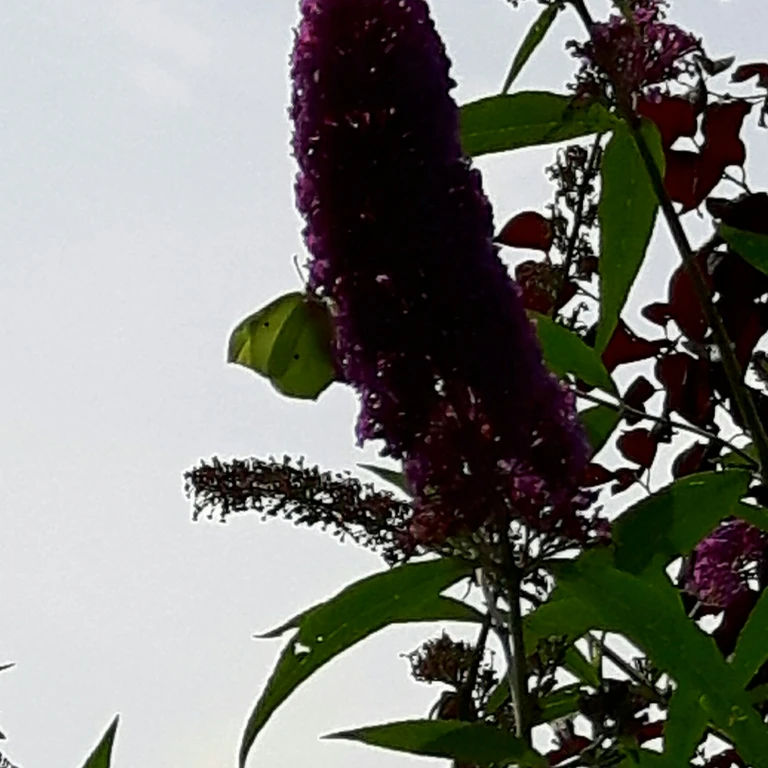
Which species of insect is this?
Gonepteryx rhamni
